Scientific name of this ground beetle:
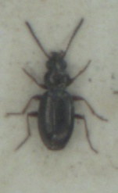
Bembidion lampros
